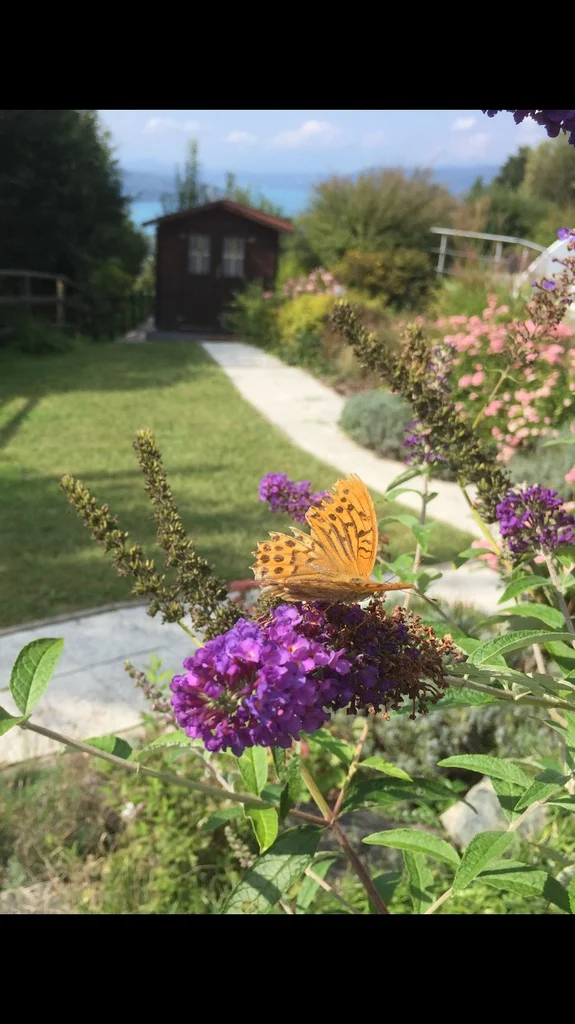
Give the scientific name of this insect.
Argynnis paphia
